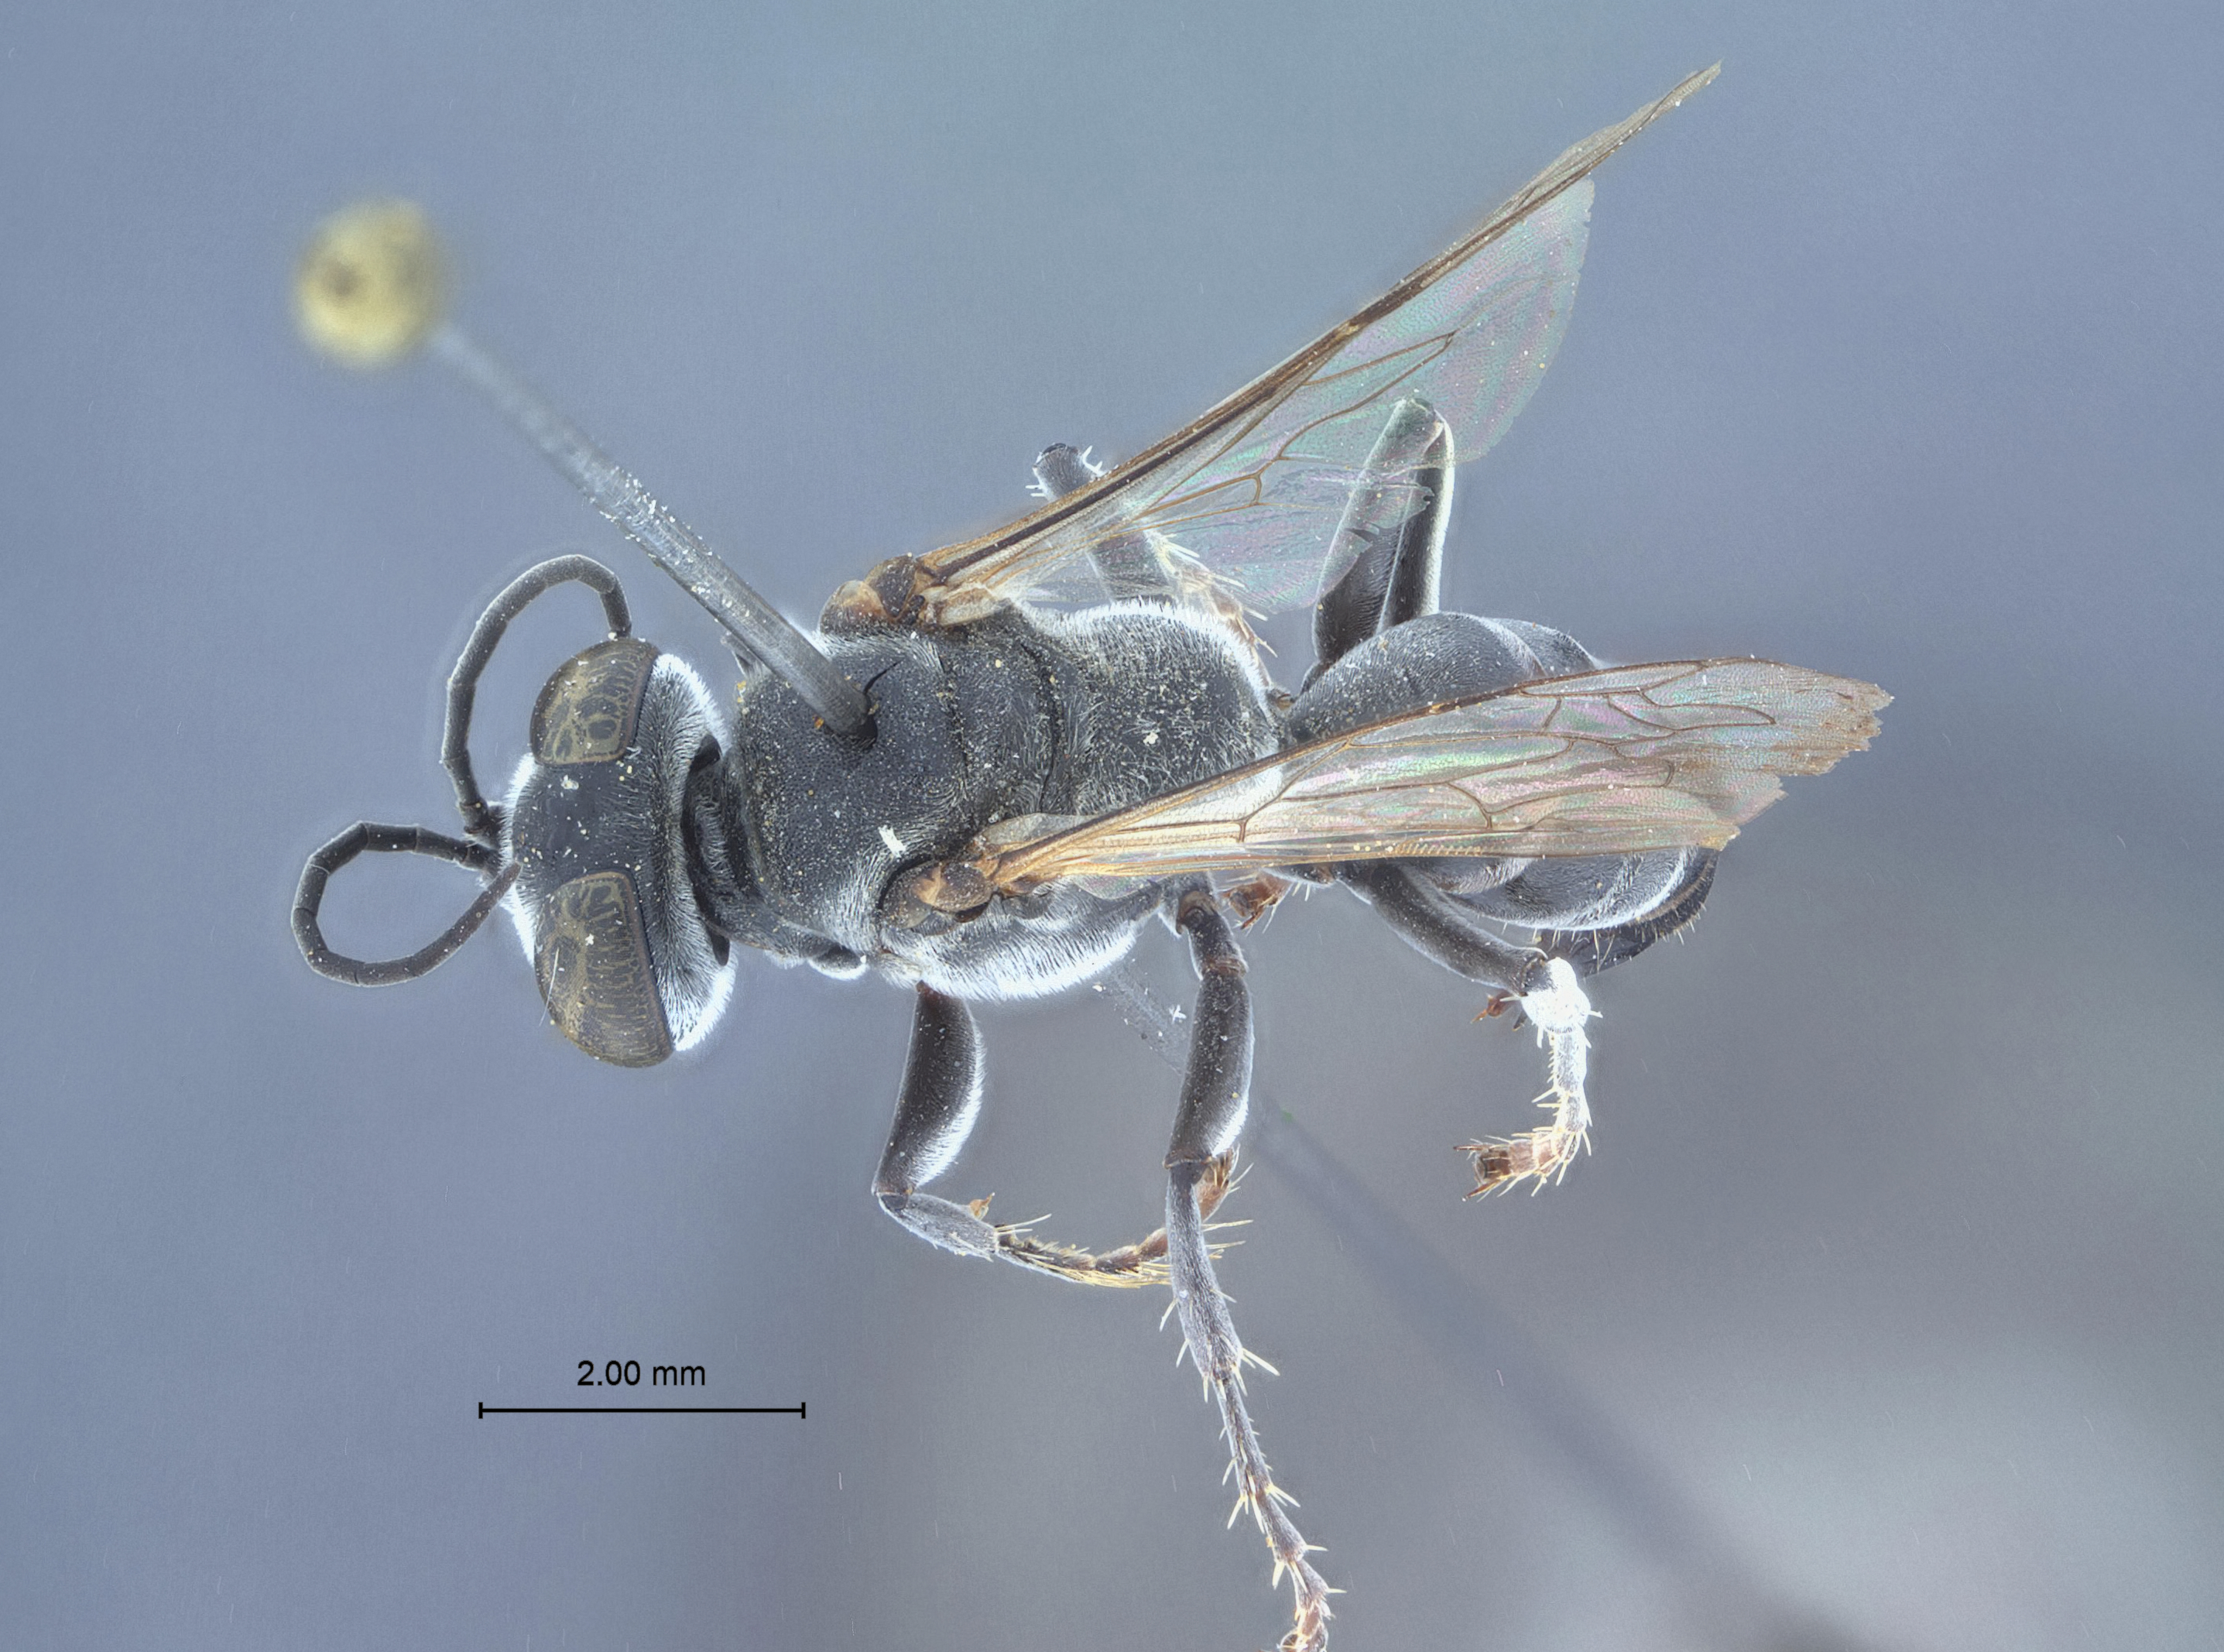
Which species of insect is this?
Tachysphex formosanus
